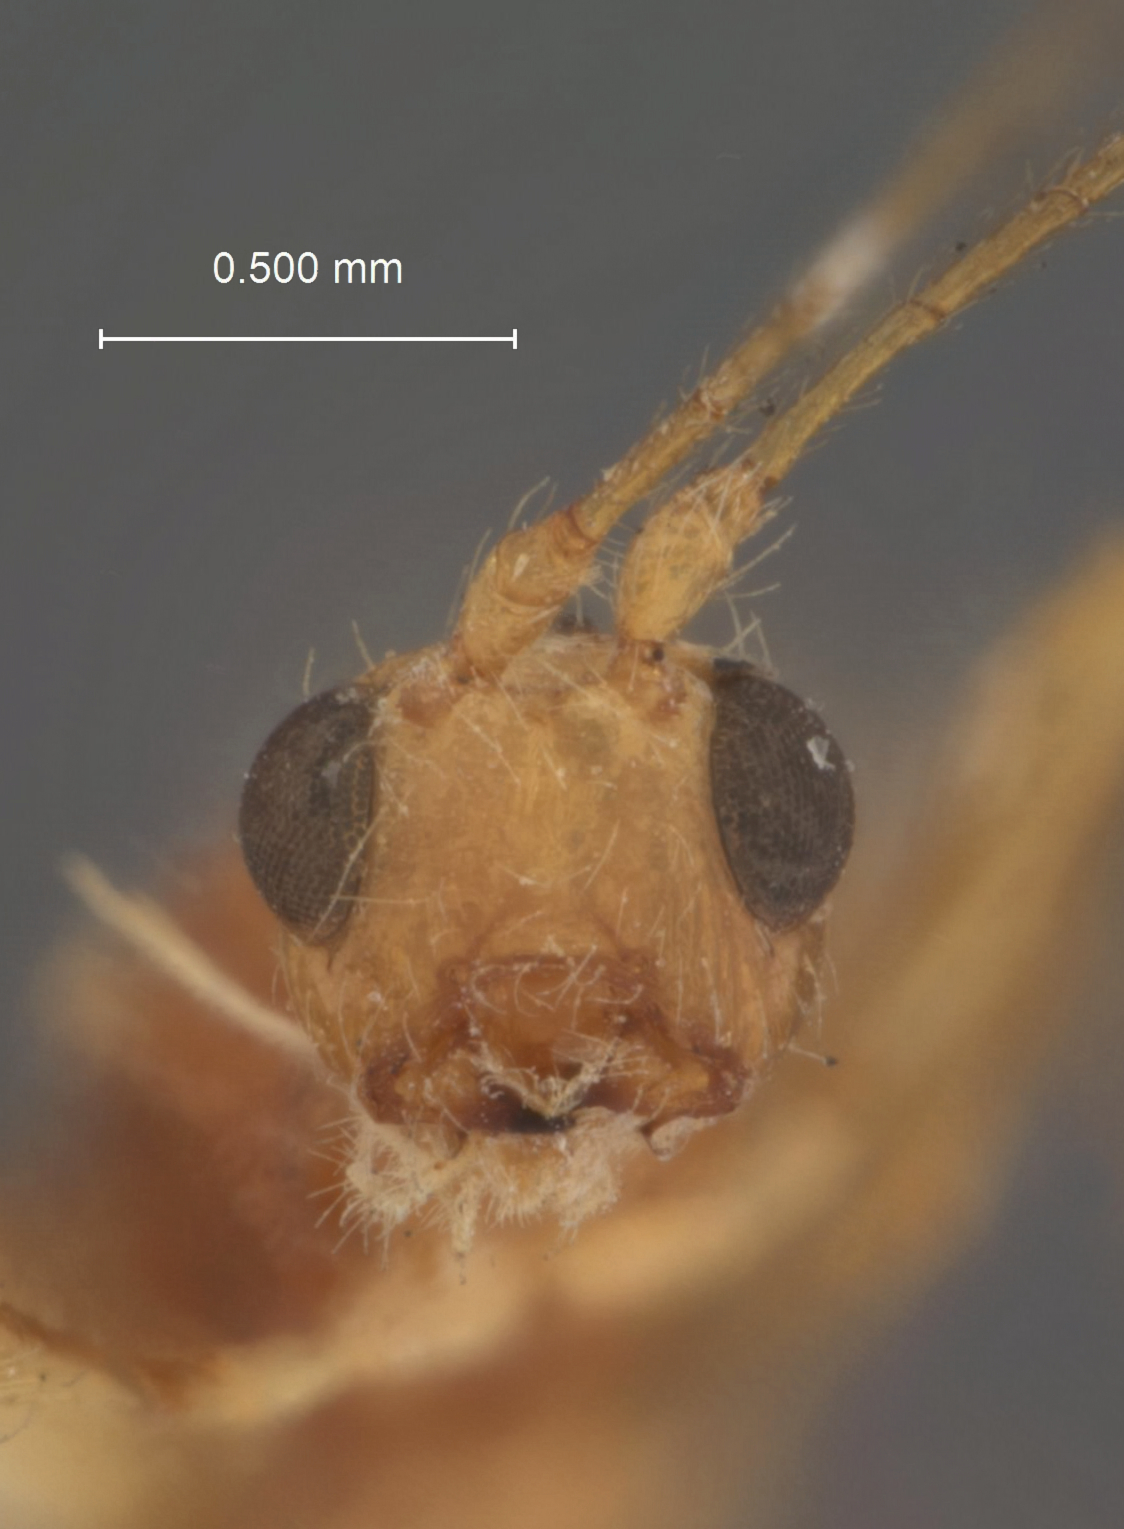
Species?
Spathius naupactus
